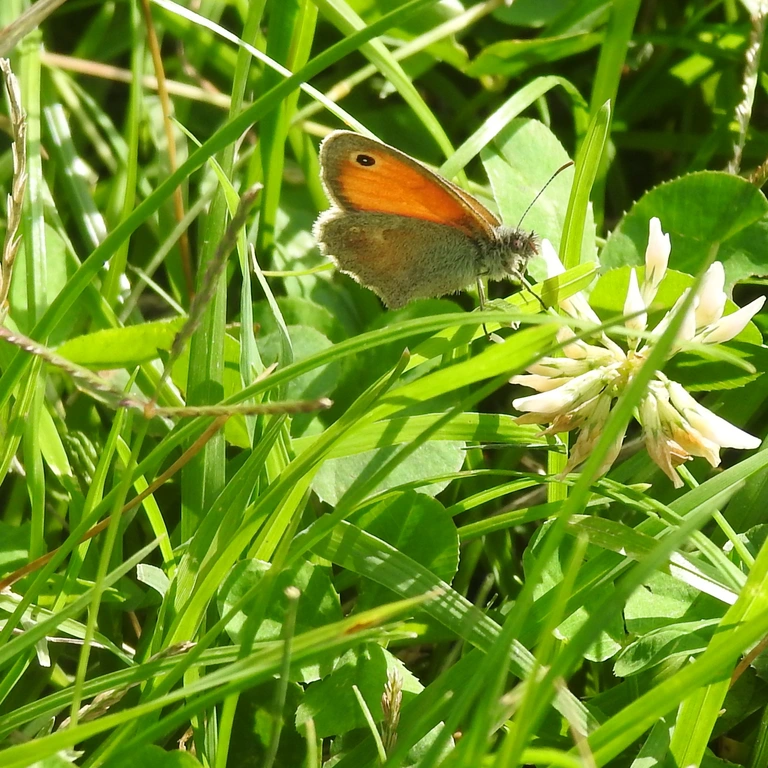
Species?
Coenonympha pamphilus
